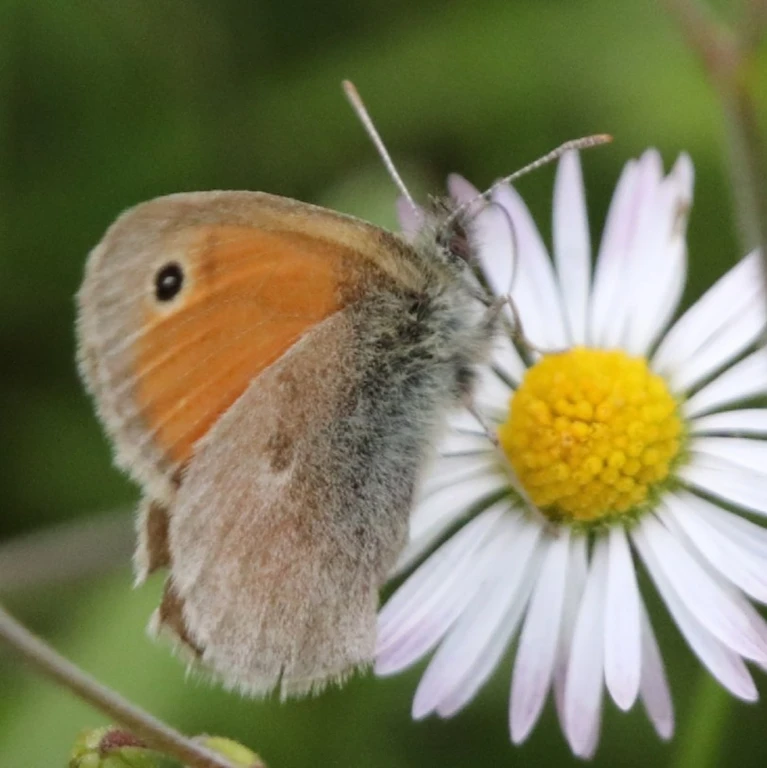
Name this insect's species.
Coenonympha pamphilus
